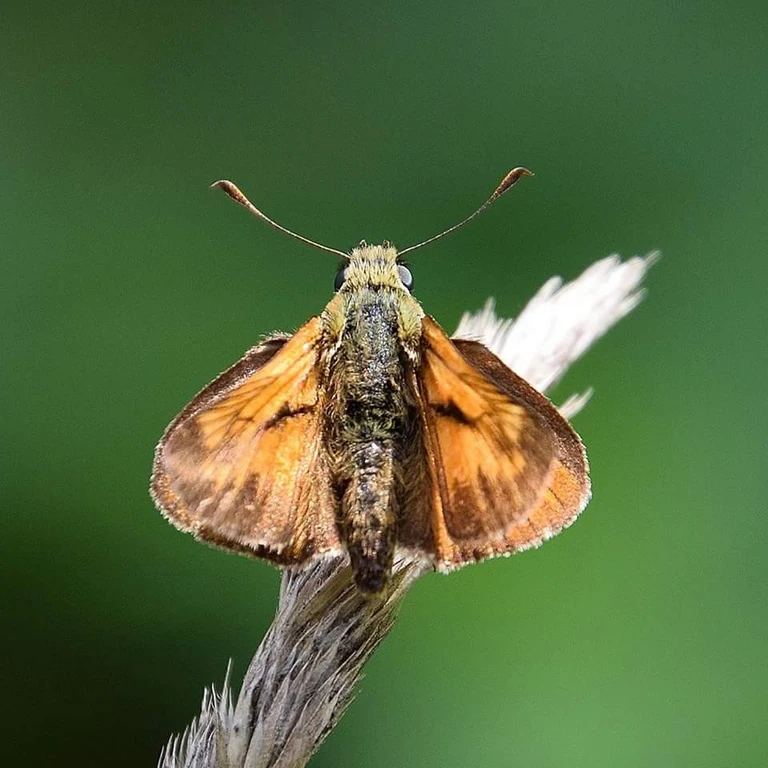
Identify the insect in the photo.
Ochlodes sylvanus (also Ochlodes venata)
